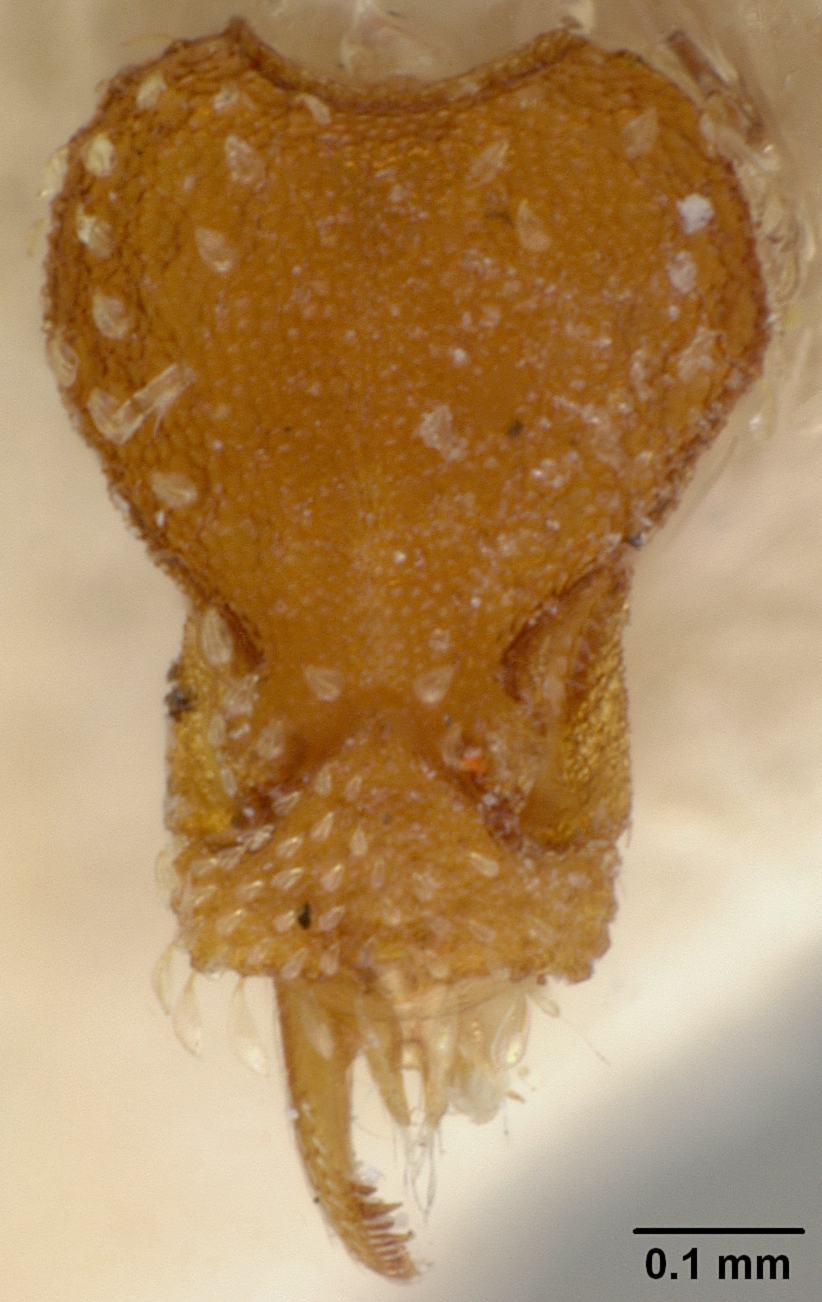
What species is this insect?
Strumigenys angulata
